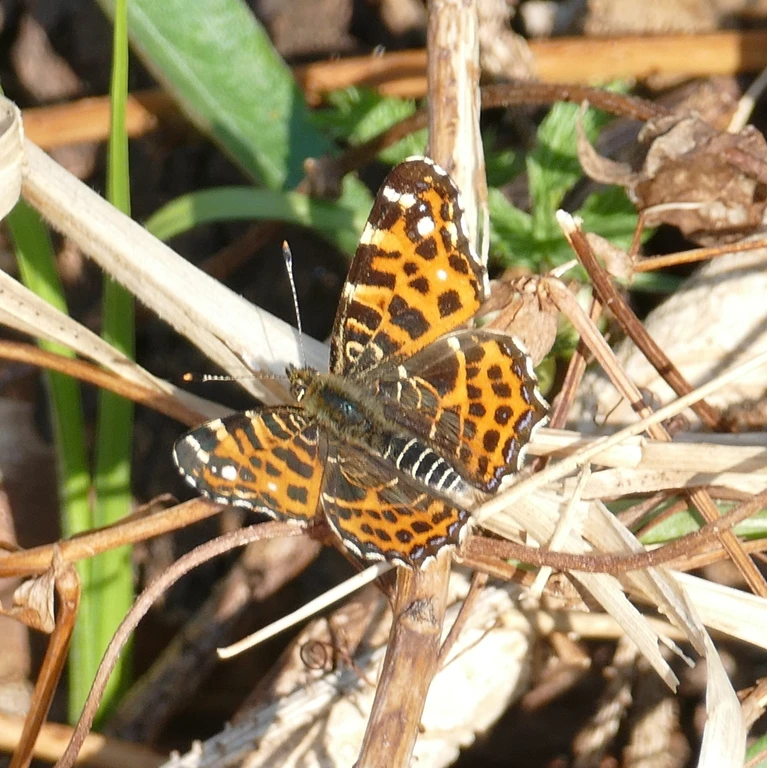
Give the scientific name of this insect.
Araschnia levana
